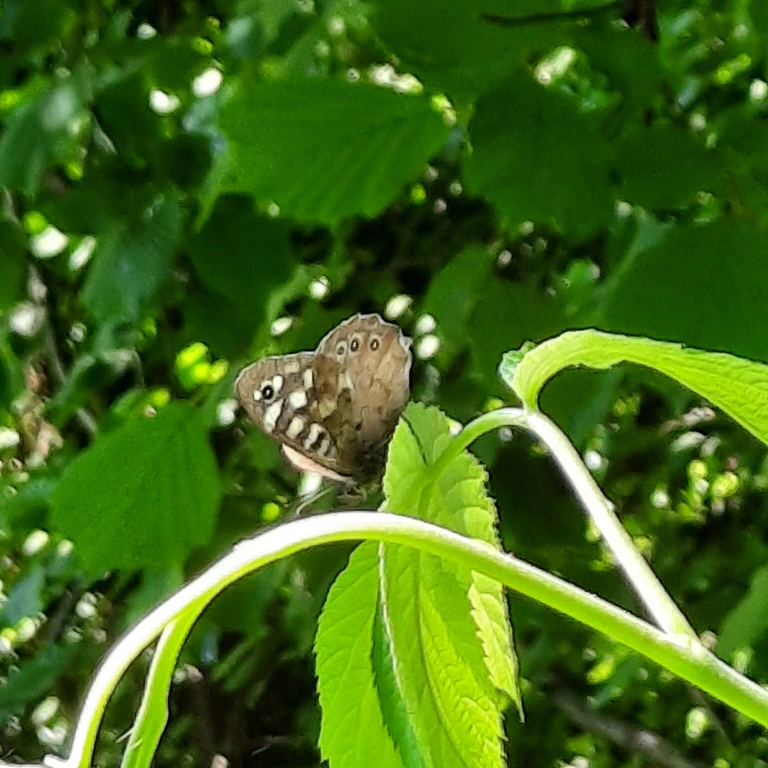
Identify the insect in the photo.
Pararge aegeria
